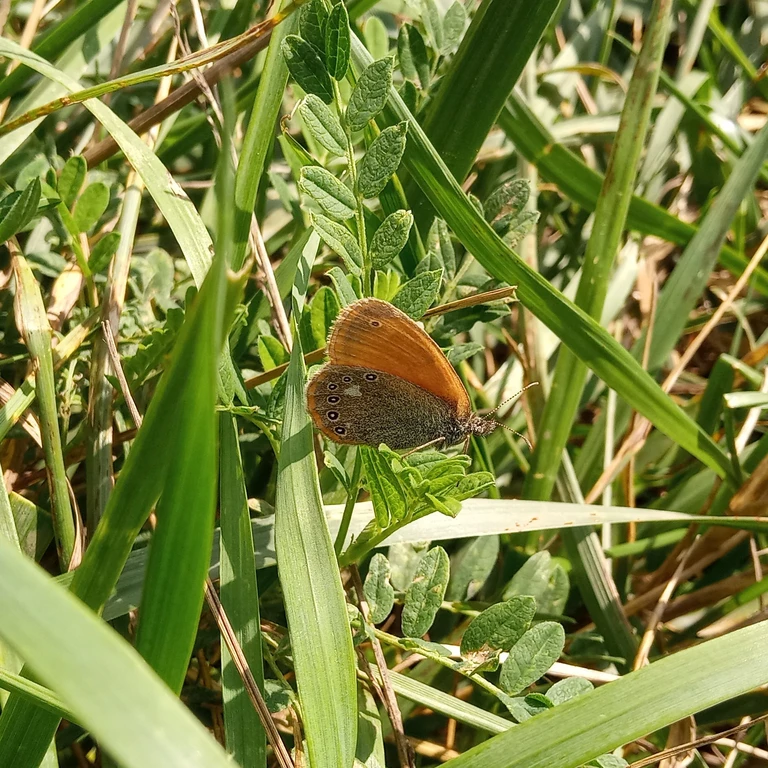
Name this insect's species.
Coenonympha glycerion (also Coenonympha iphis)
